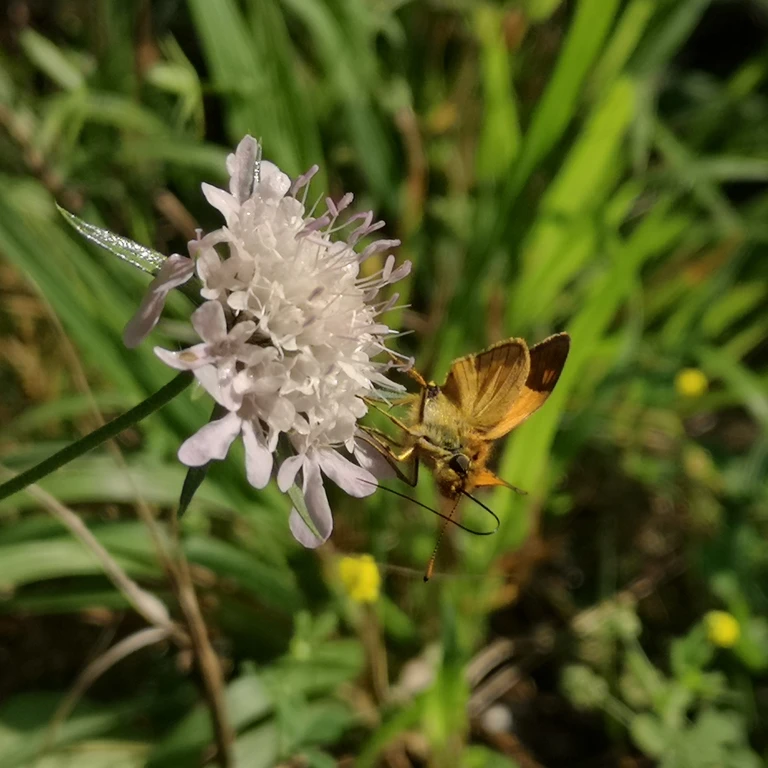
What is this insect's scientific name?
Ochlodes sylvanus (also Ochlodes venata)
